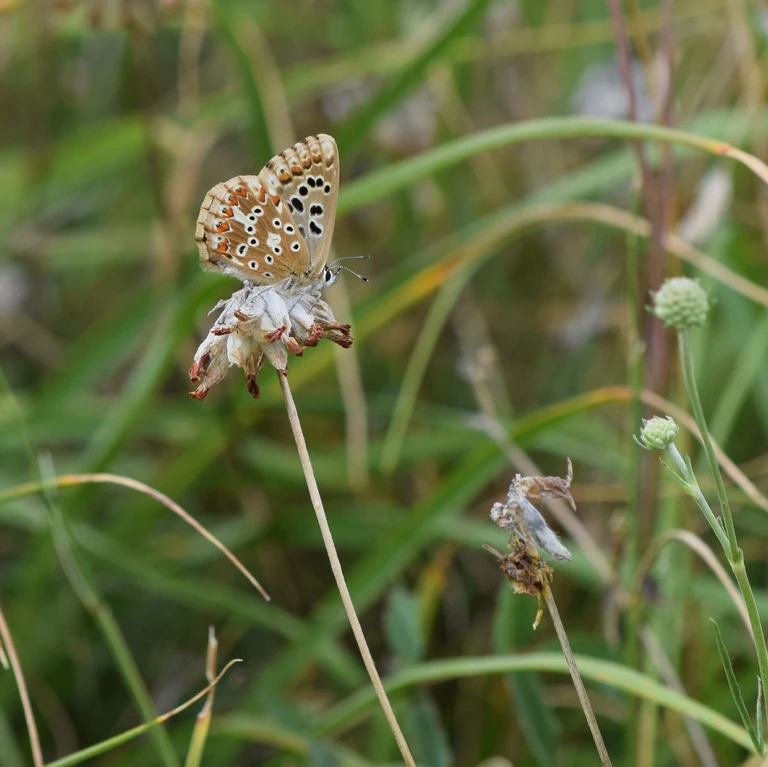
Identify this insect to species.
Lysandra coridon
